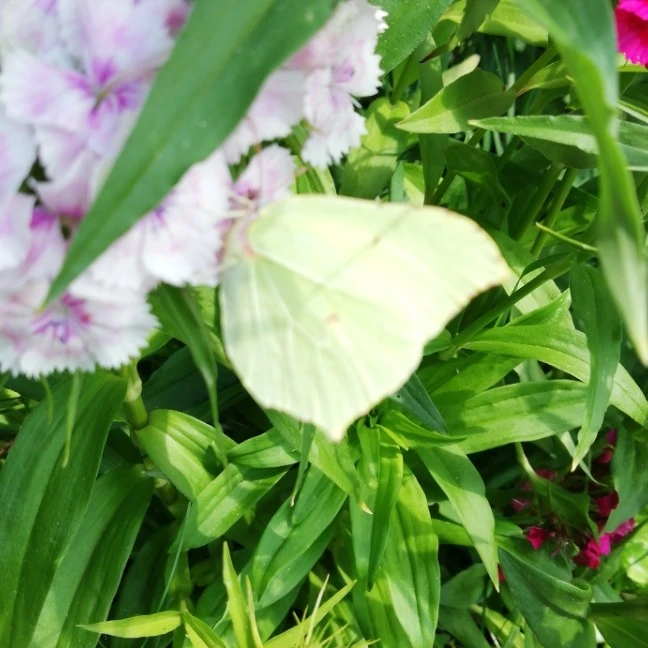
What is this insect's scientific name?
Gonepteryx rhamni
